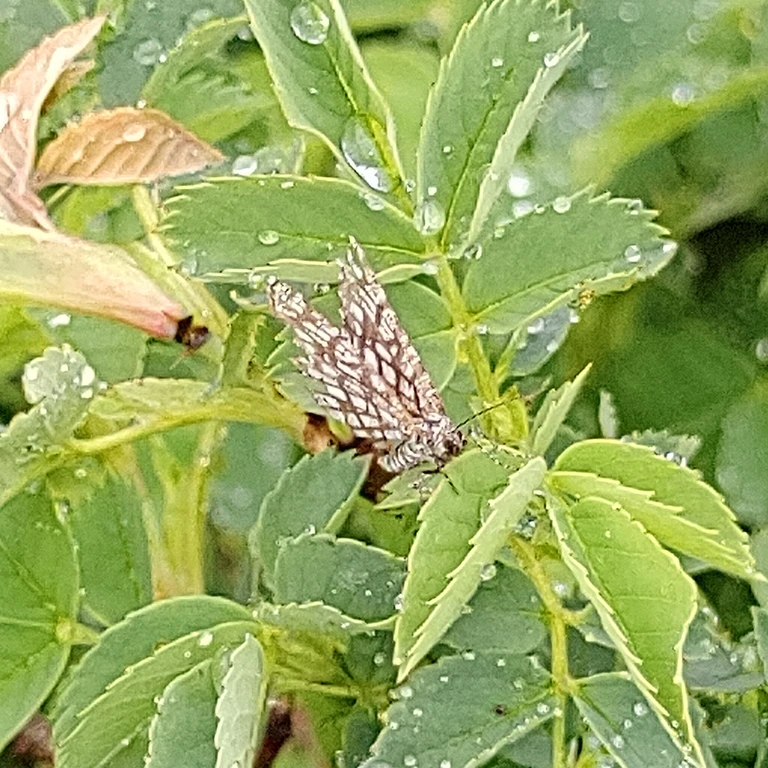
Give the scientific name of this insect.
Chiasmia clathrata
